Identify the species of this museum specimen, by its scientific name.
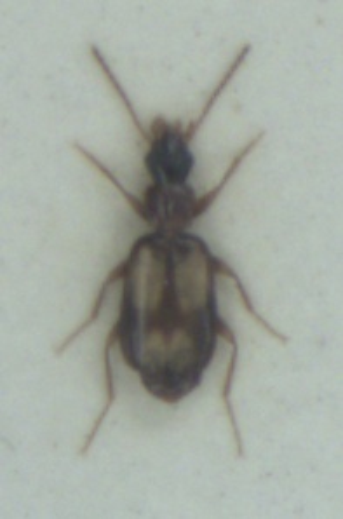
Calodromius spilotus
